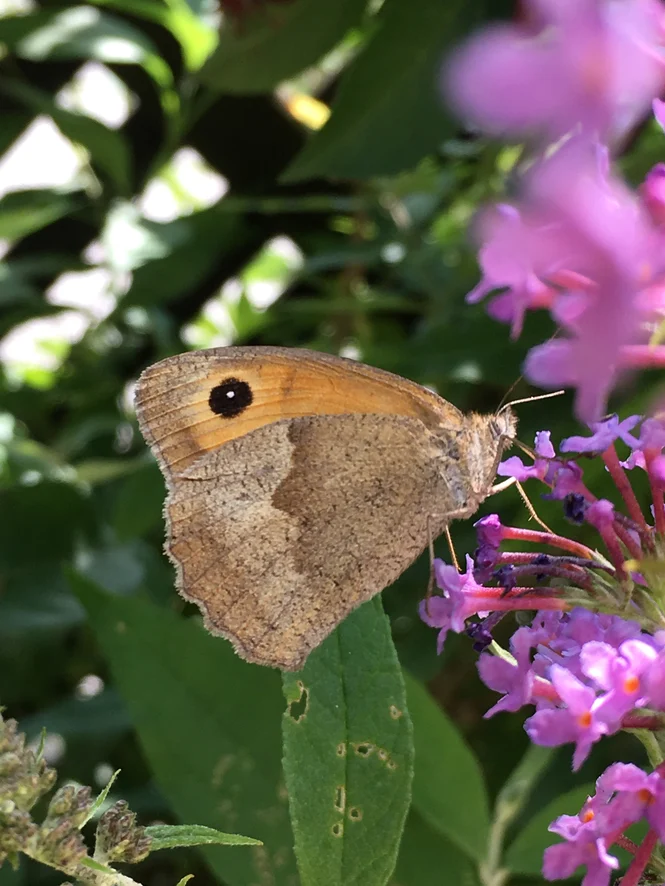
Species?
Maniola jurtina
